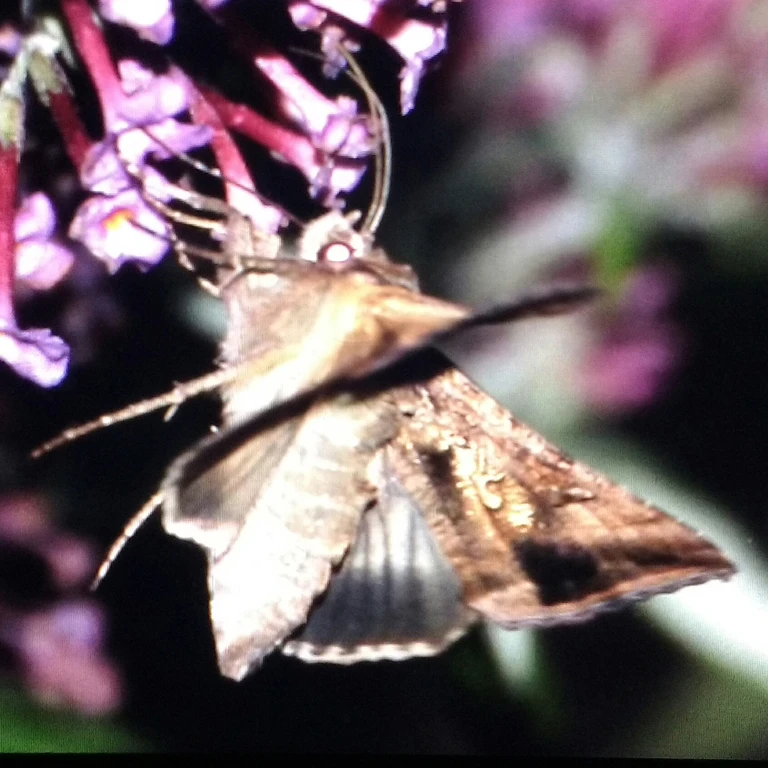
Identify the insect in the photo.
Autographa gamma
